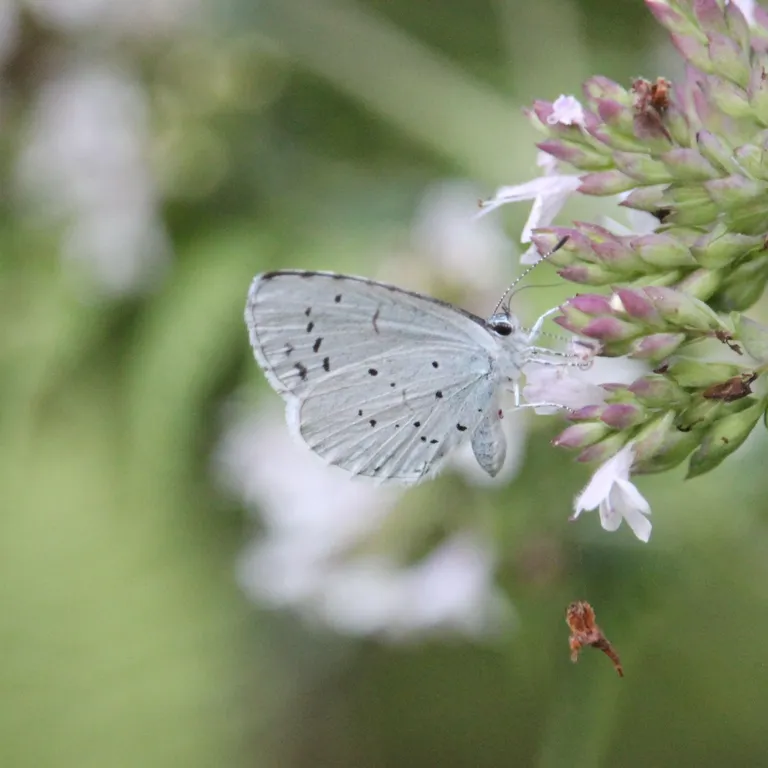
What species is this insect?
Celastrina argiolus
